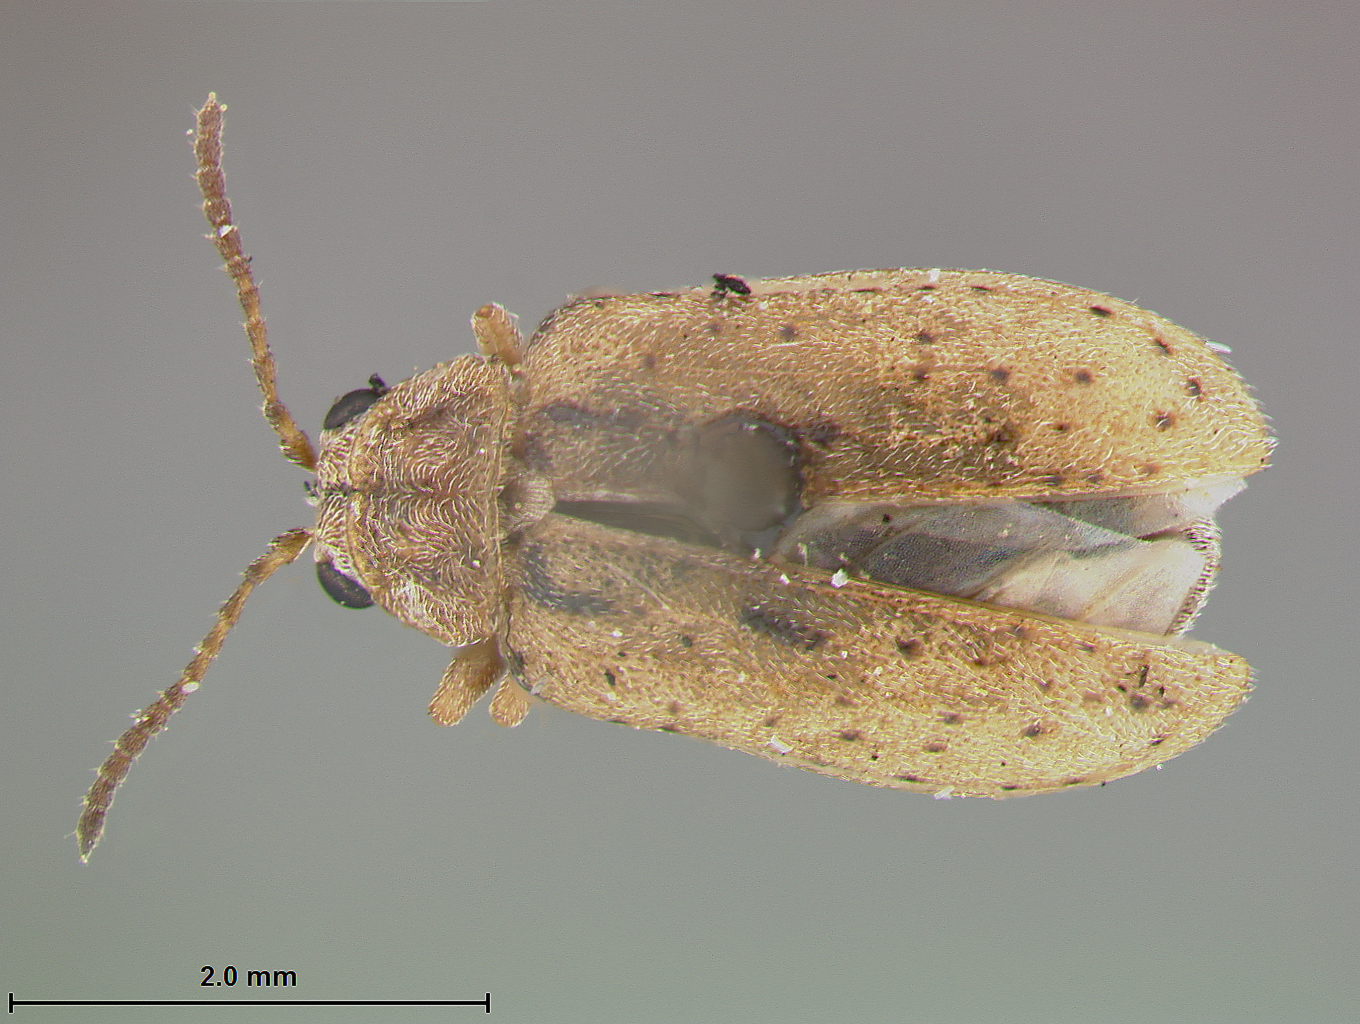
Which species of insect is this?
Monoxia schizonycha
